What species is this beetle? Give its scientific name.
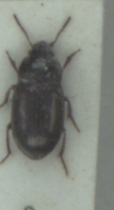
Amara infima
